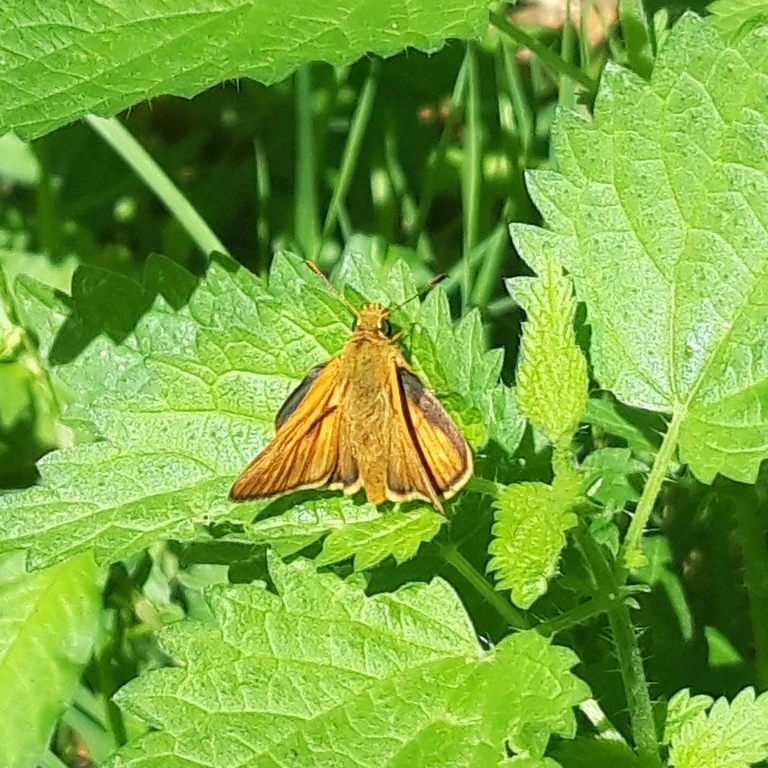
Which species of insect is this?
Ochlodes sylvanus (also Ochlodes venata)
